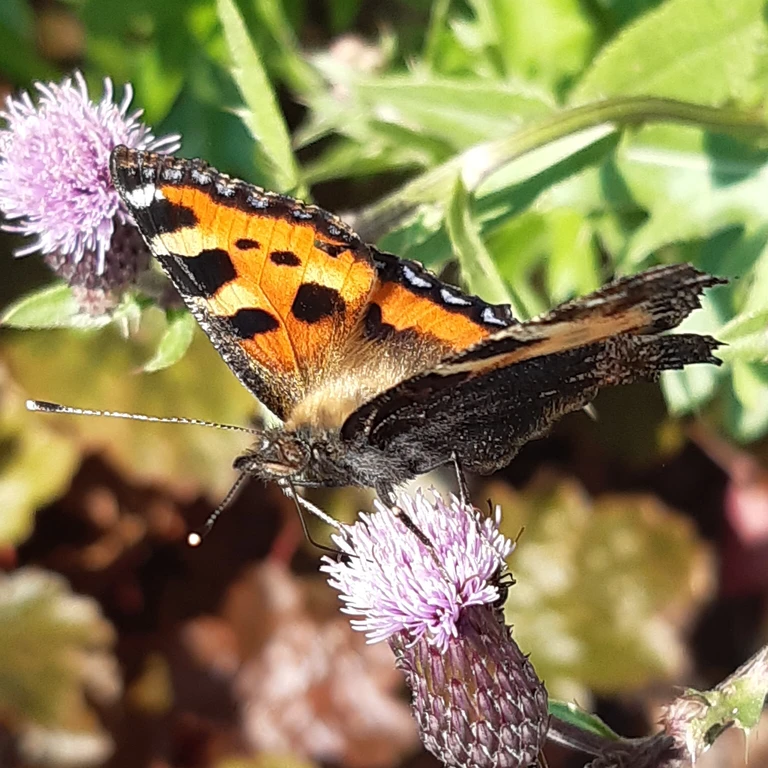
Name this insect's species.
Aglais urticae
